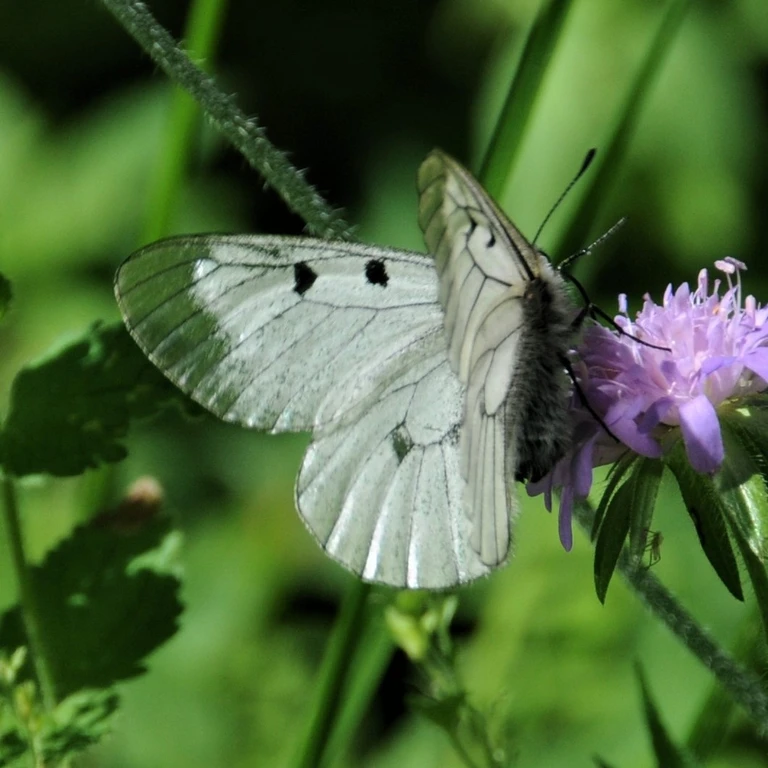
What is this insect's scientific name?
Parnassius mnemosyne
